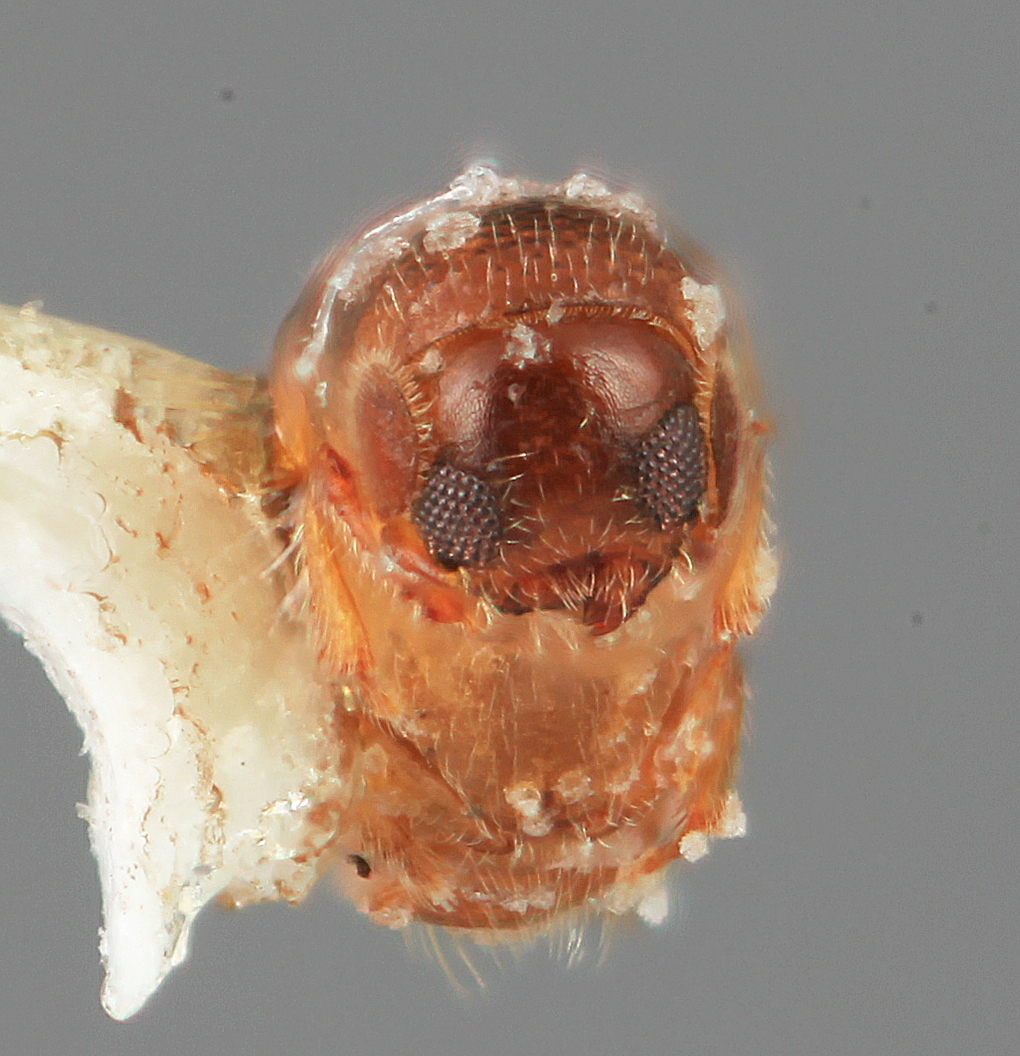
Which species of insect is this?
Microcorthylus simulans
